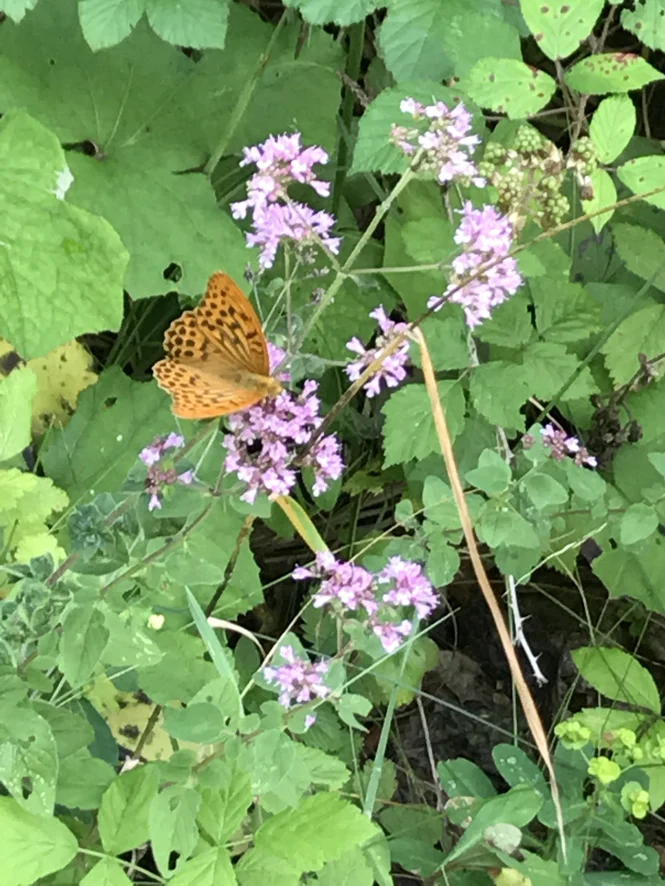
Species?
Argynnis paphia
